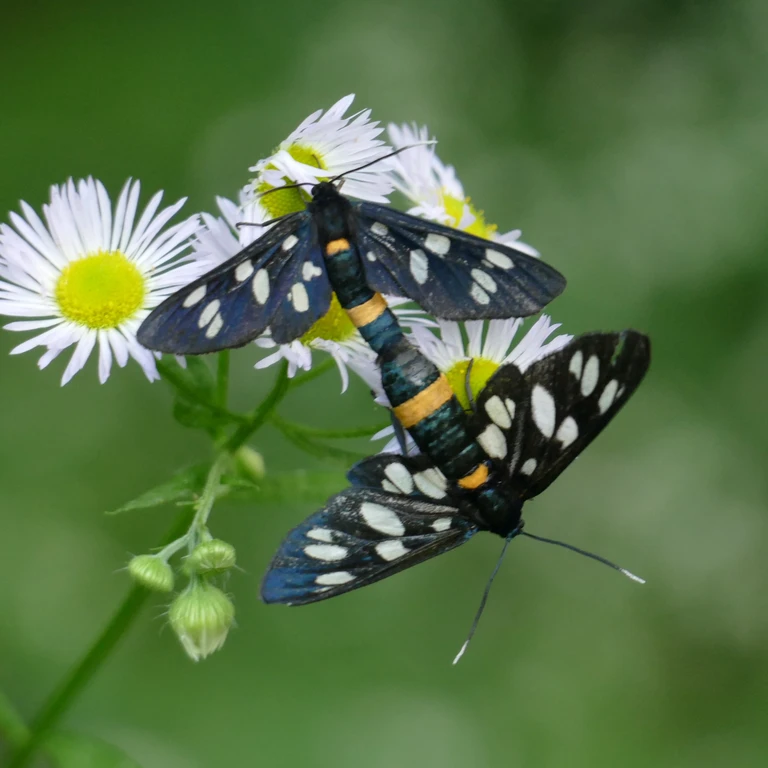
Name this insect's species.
Amata phegea
